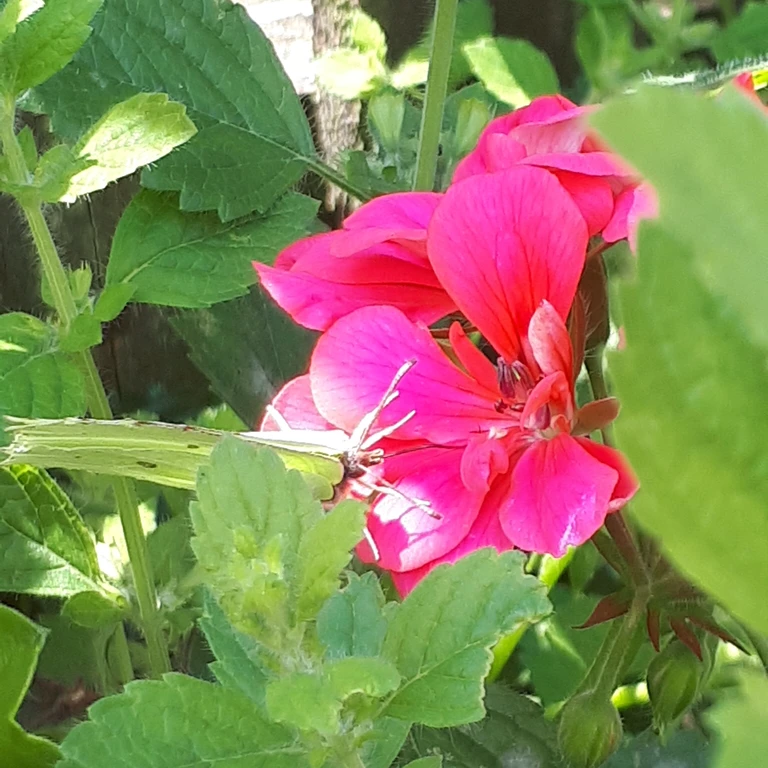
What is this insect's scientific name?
Gonepteryx rhamni
